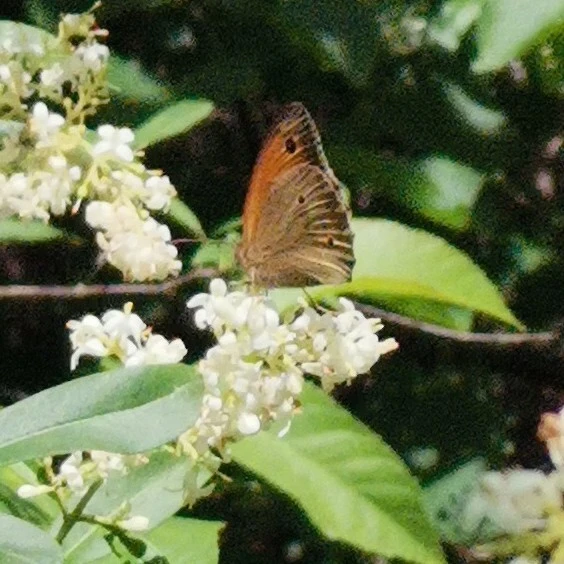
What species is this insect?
Maniola jurtina
